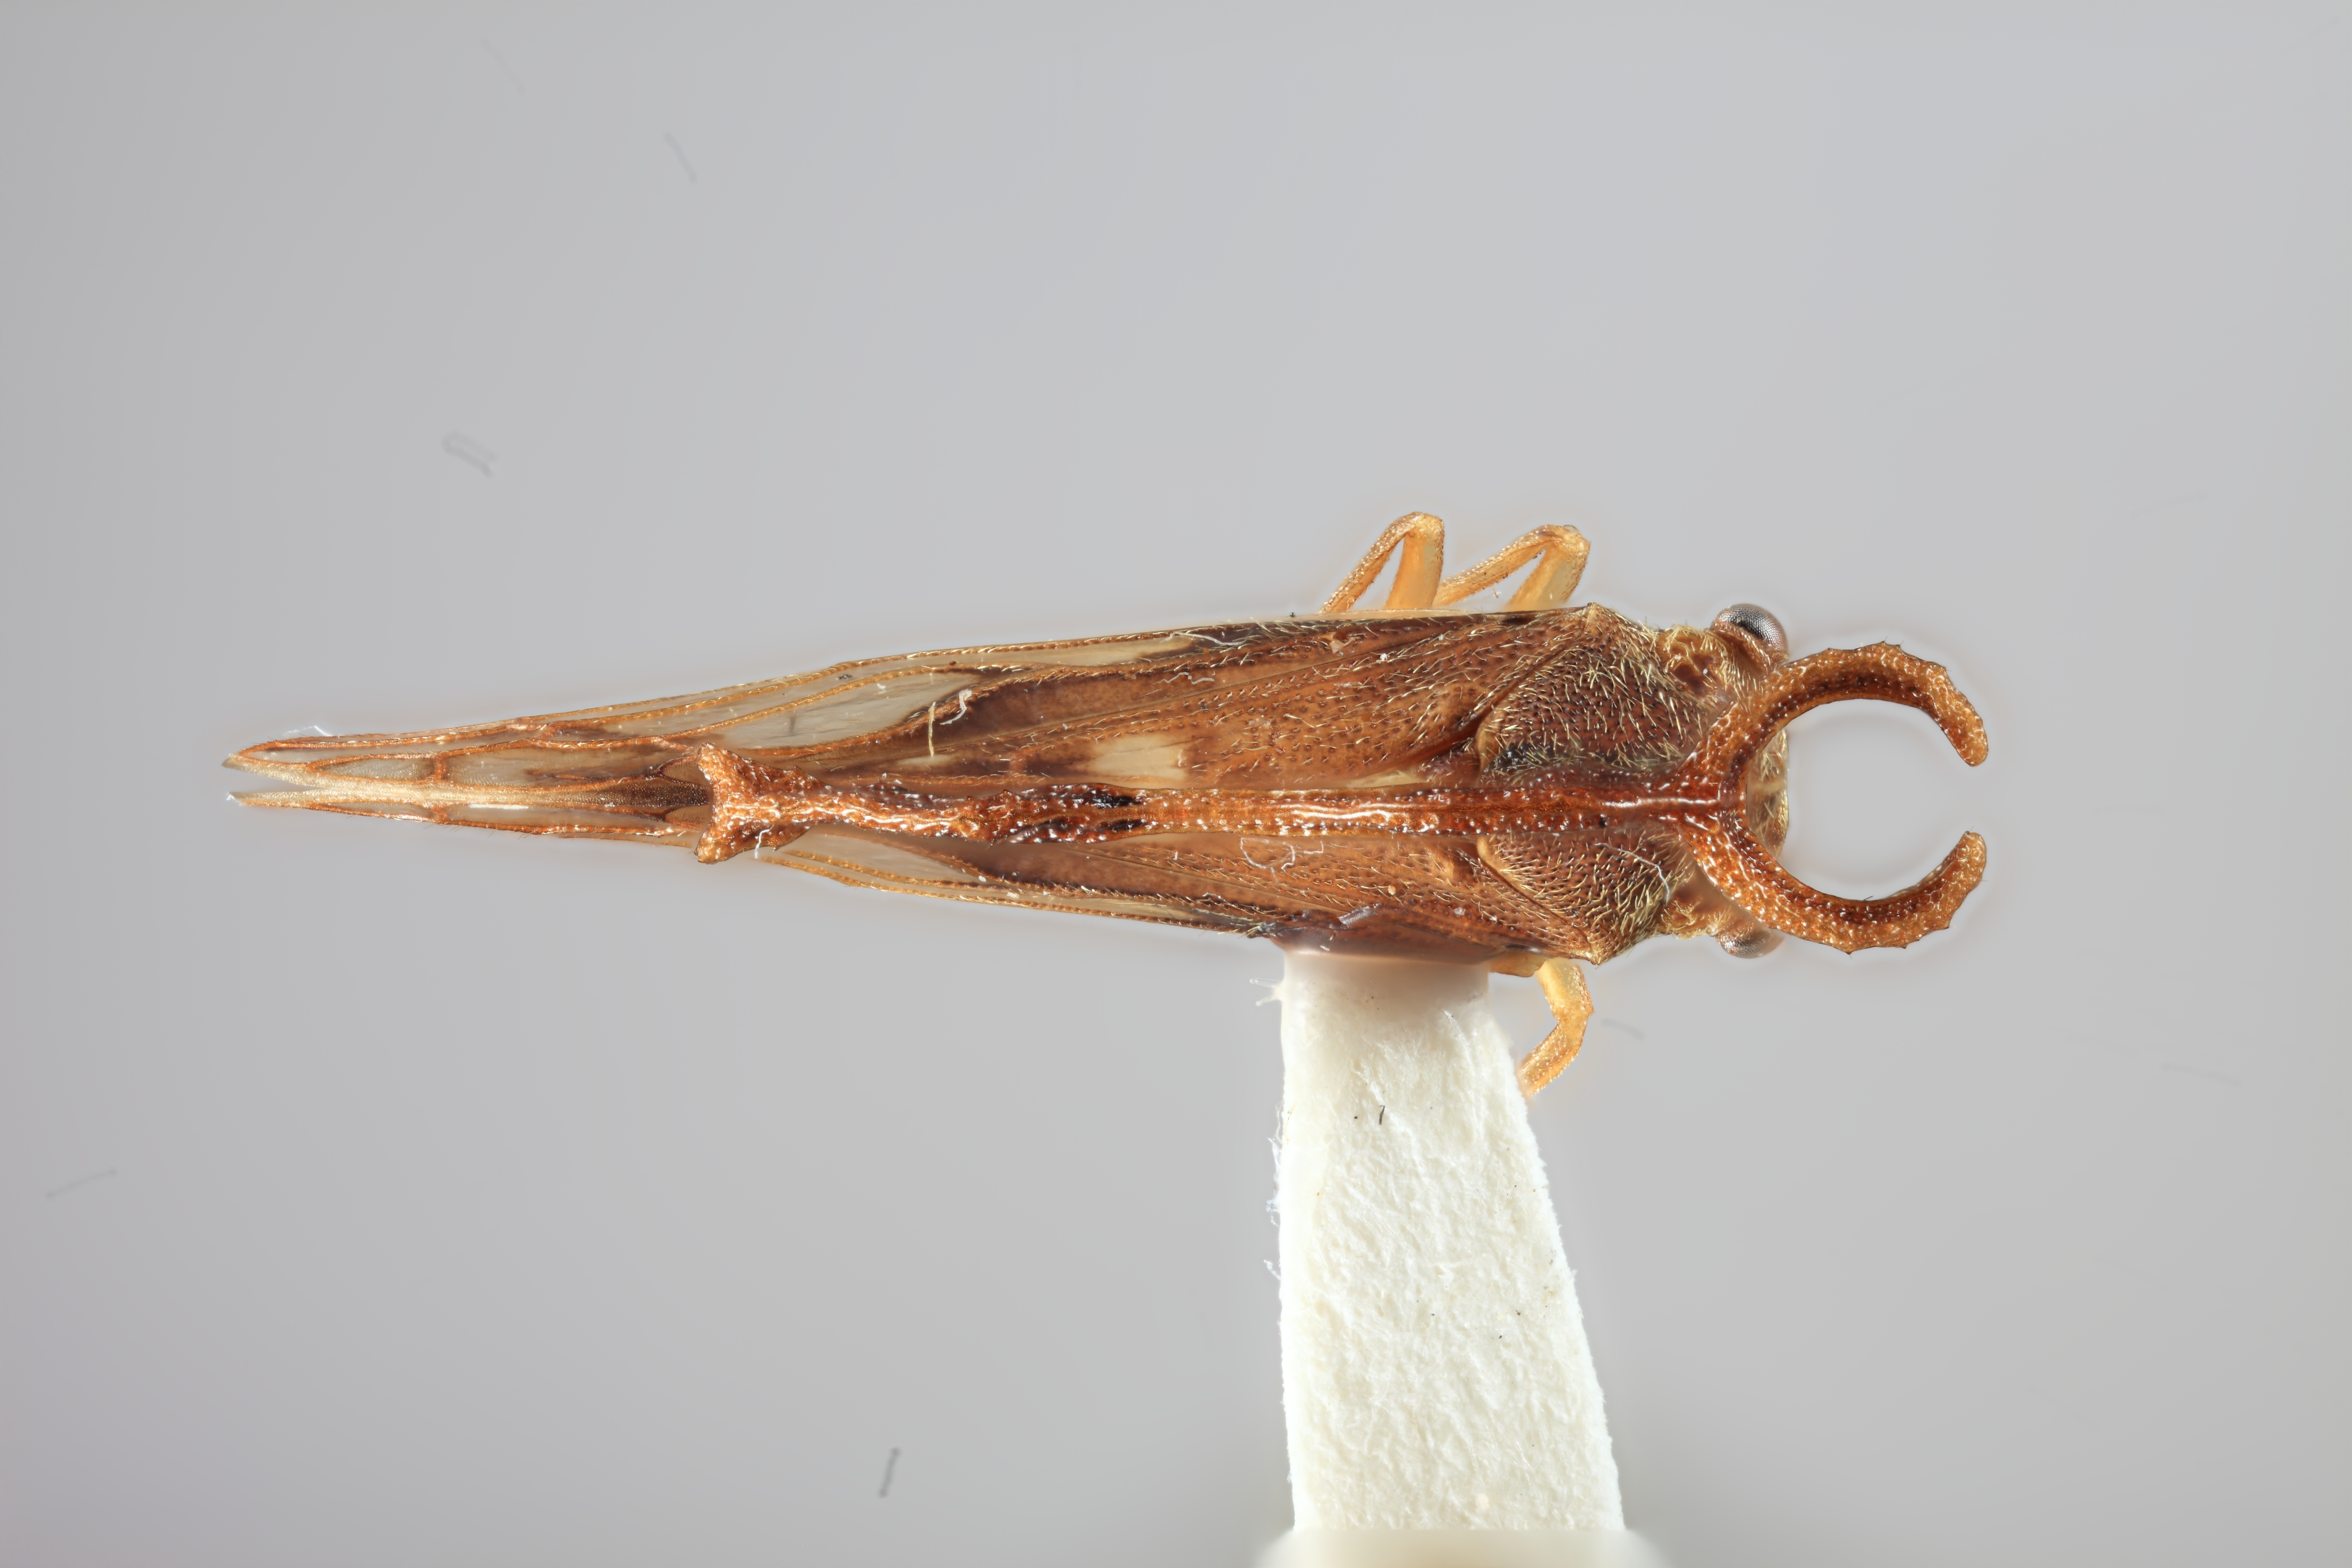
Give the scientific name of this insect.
Lycoderes nathanieli
